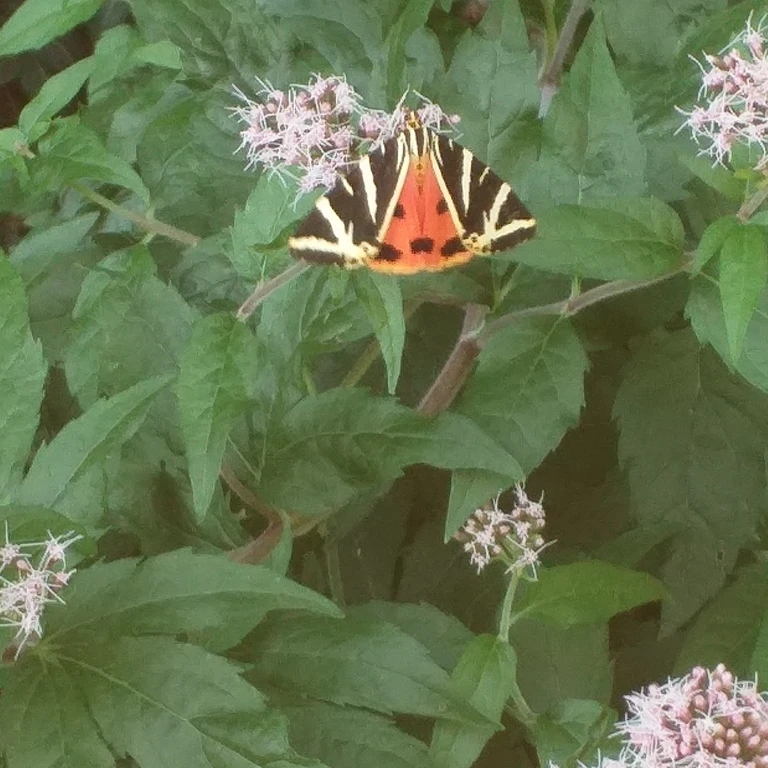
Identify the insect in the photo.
Euplagia quadripunctaria
